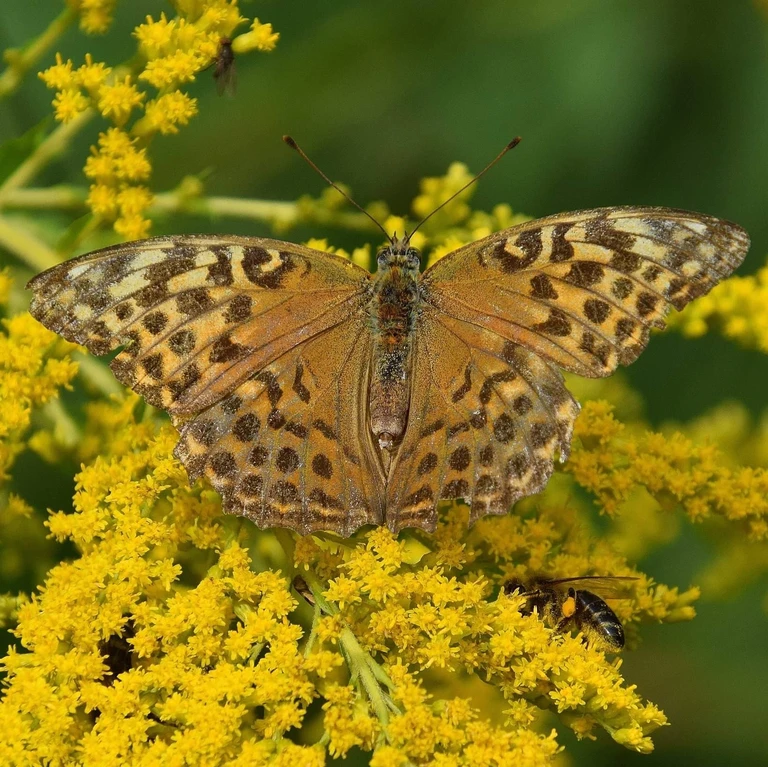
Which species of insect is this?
Argynnis paphia
